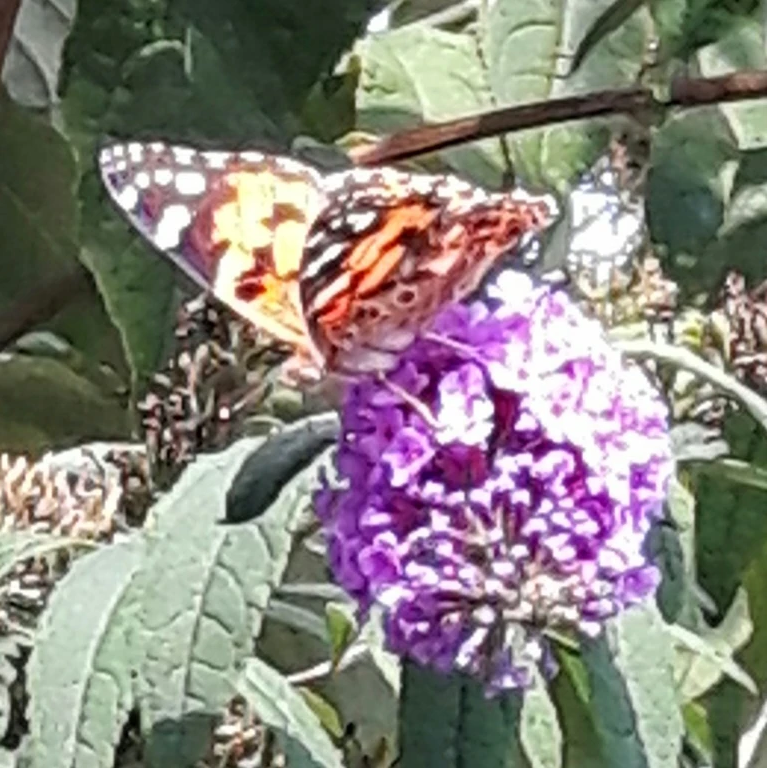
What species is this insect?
Vanessa cardui
